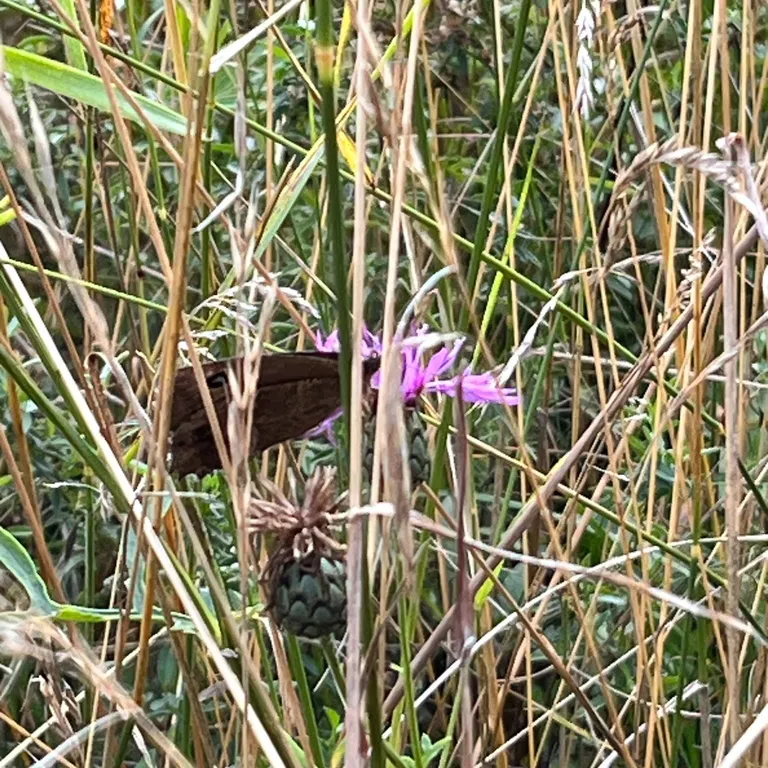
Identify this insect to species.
Minois dryas
